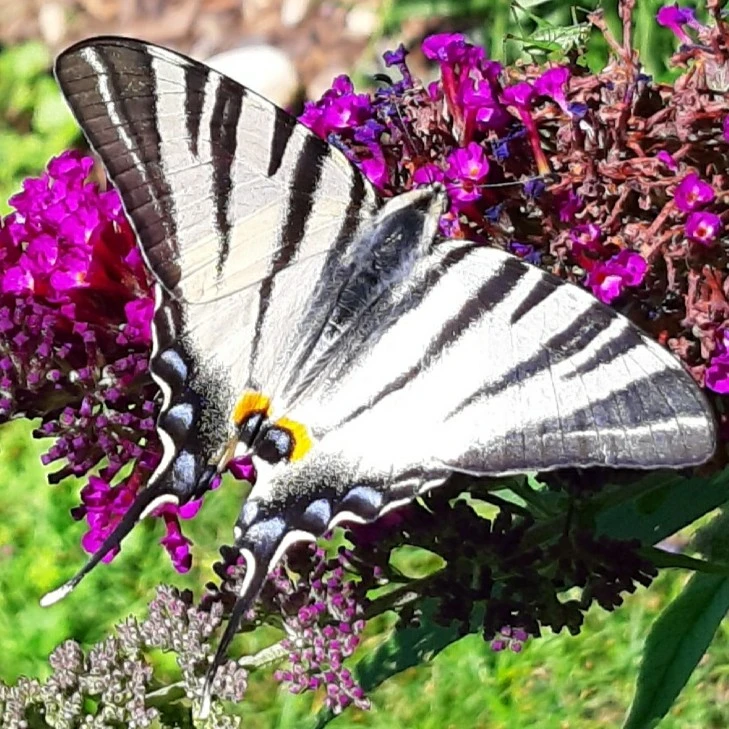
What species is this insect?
Iphiclides podalirius
